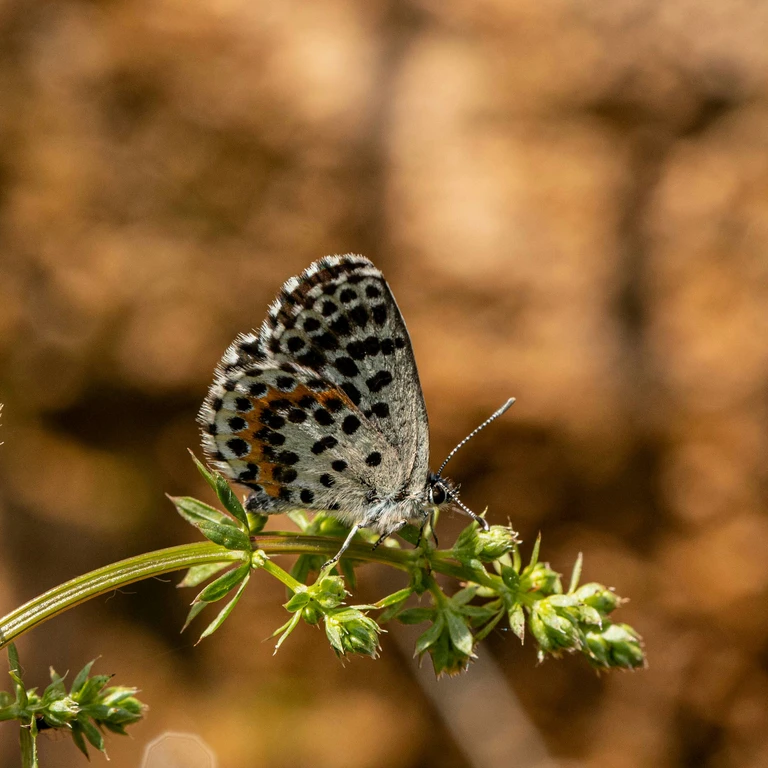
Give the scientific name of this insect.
Scolitantides orion
